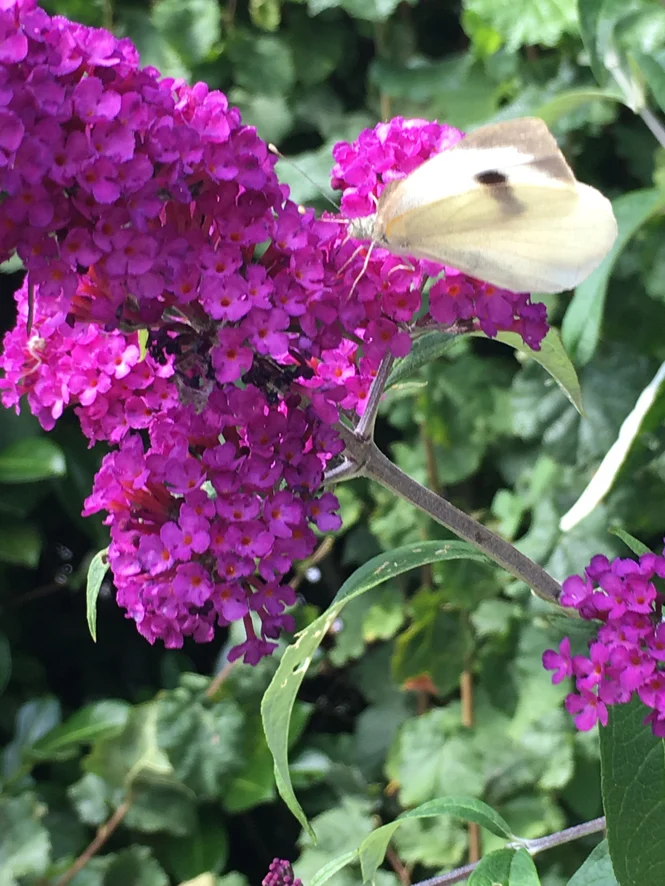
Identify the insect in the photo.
Pieris brassicae
